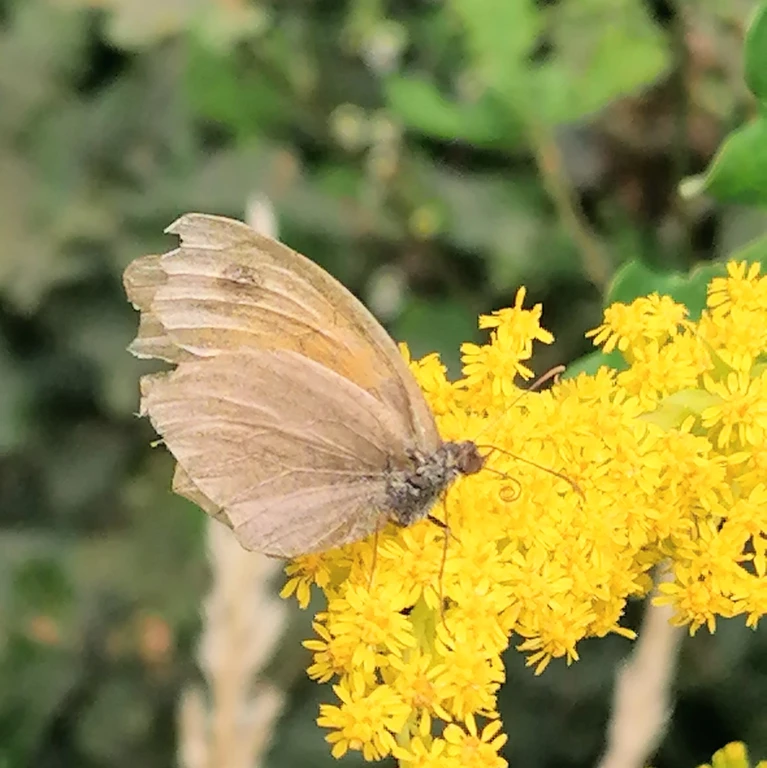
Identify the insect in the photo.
Maniola jurtina
